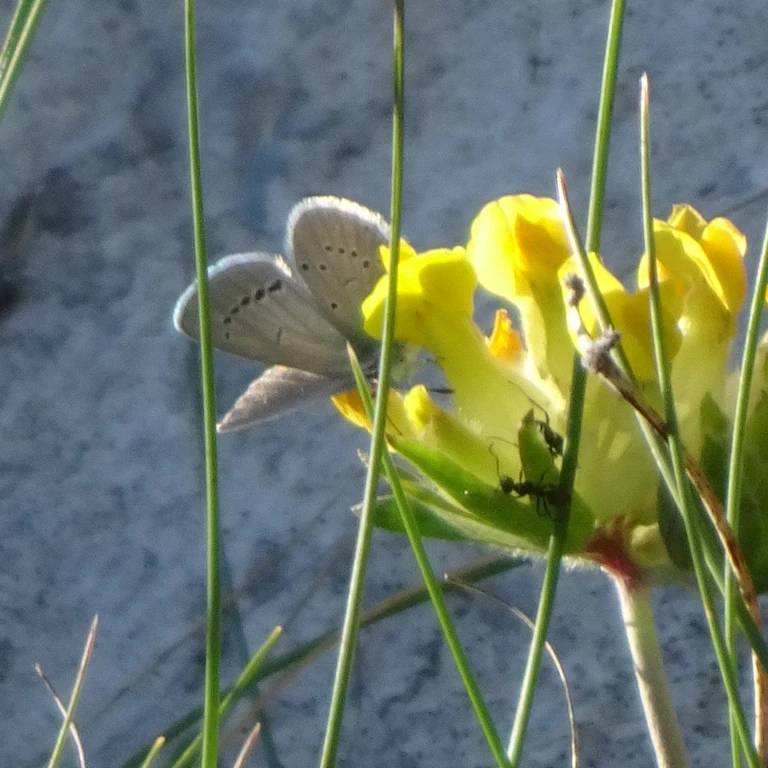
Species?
Cupido minimus
